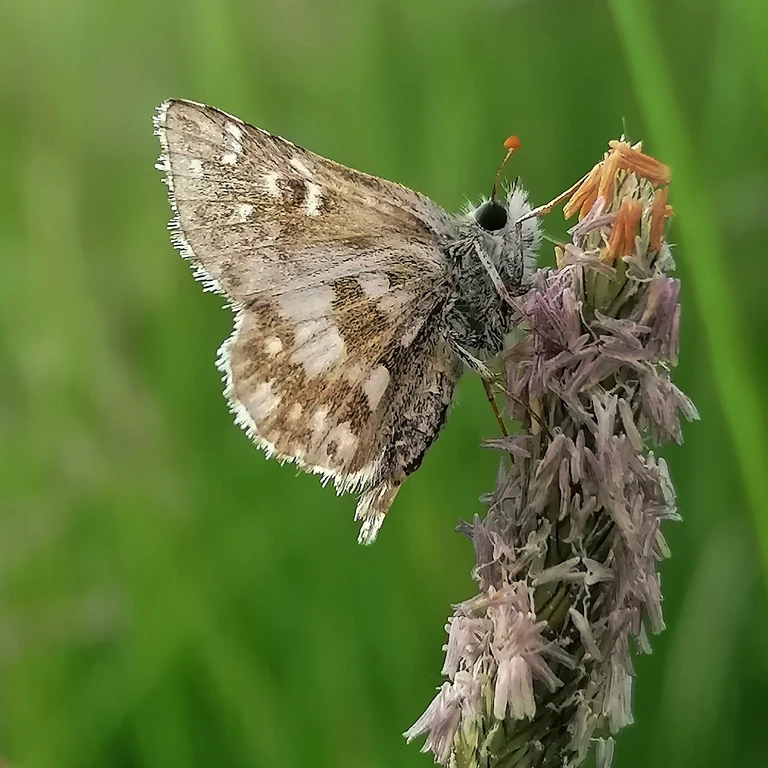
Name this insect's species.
Pyrgus malvae
